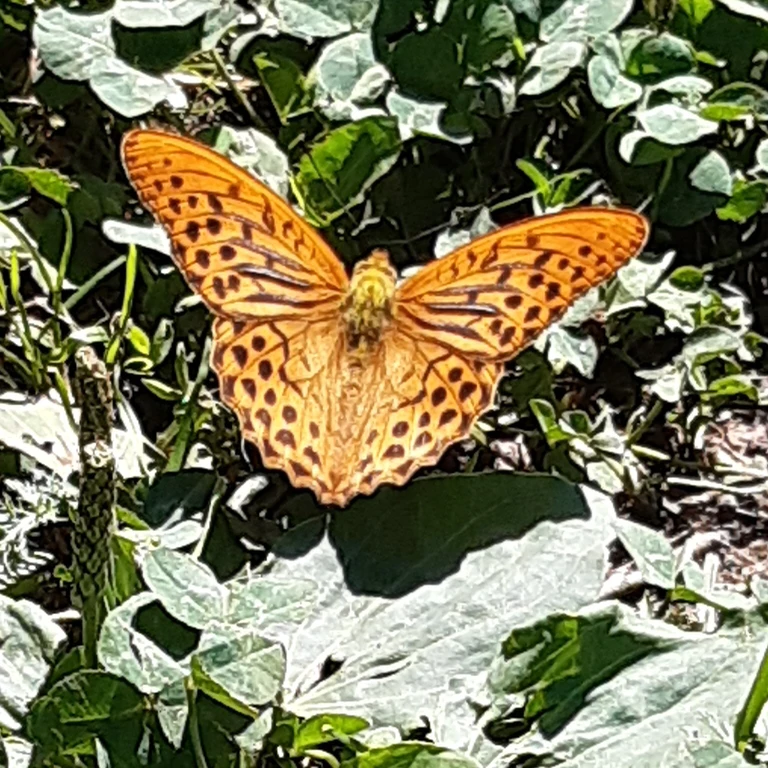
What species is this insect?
Argynnis paphia
